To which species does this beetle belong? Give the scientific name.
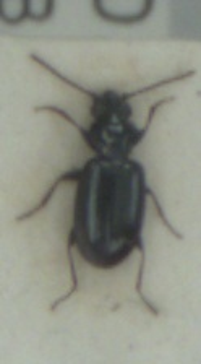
Bembidion minimum
